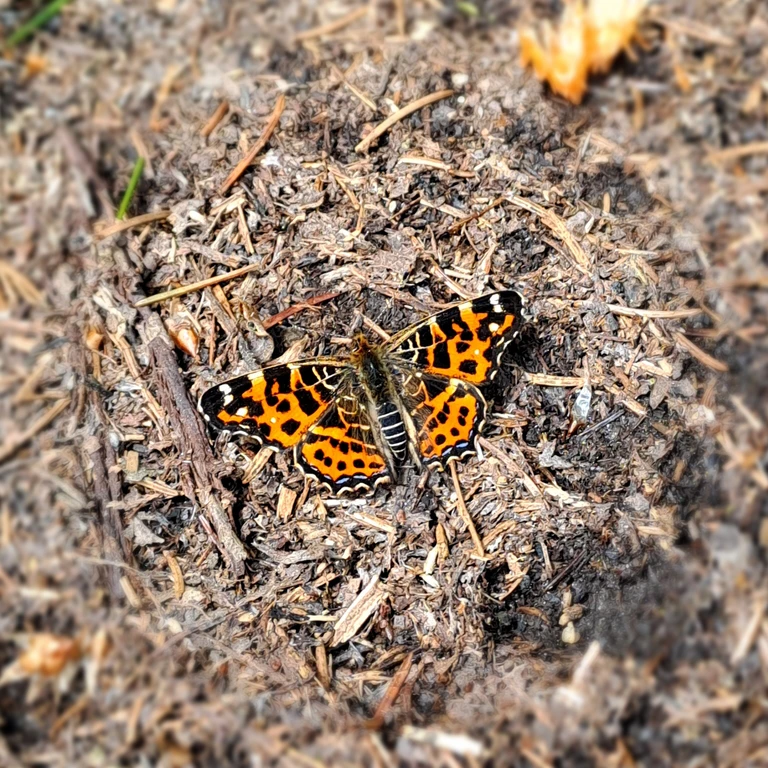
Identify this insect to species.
Araschnia levana
